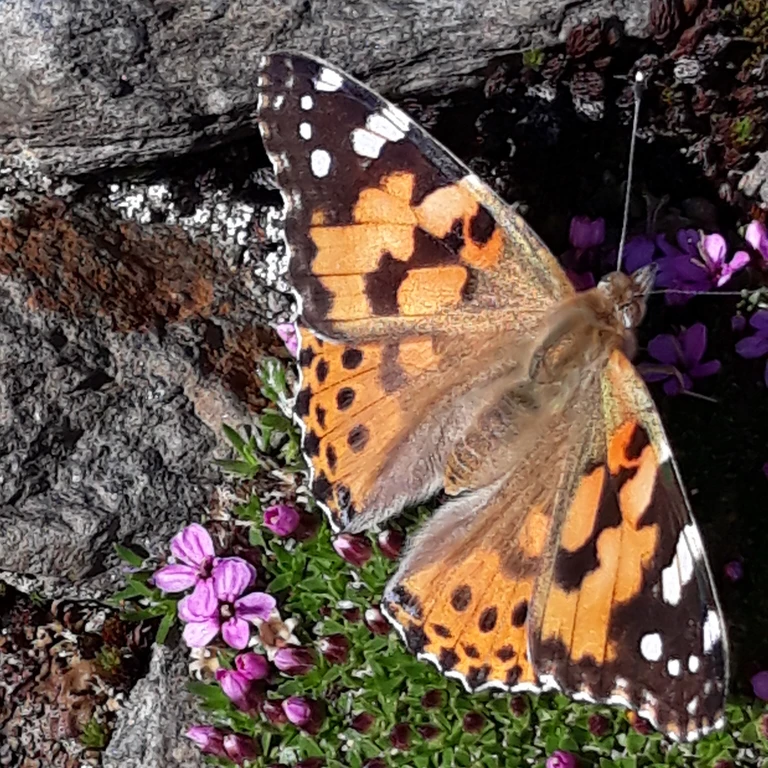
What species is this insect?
Vanessa cardui
